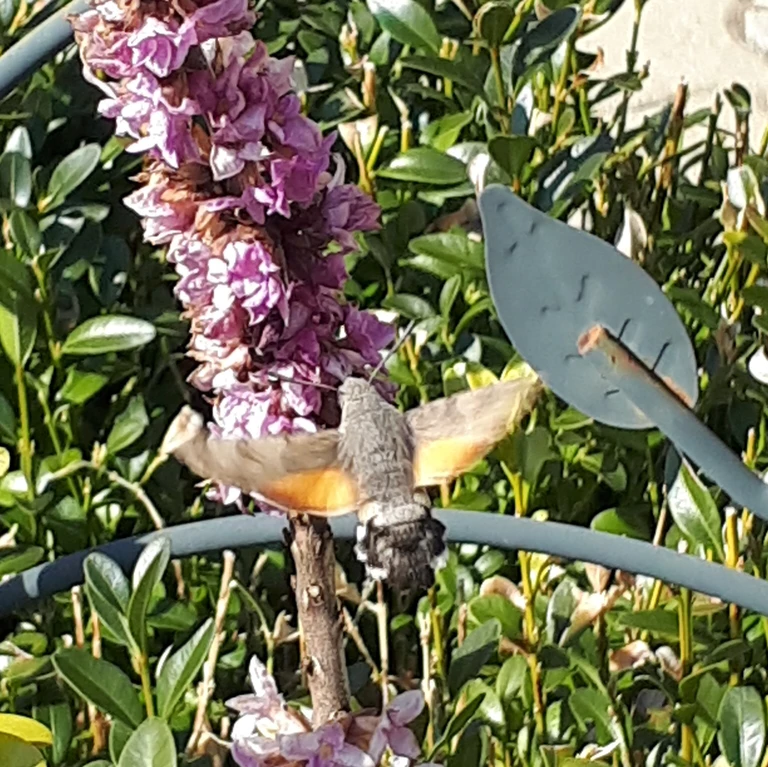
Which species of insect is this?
Macroglossum stellatarum
